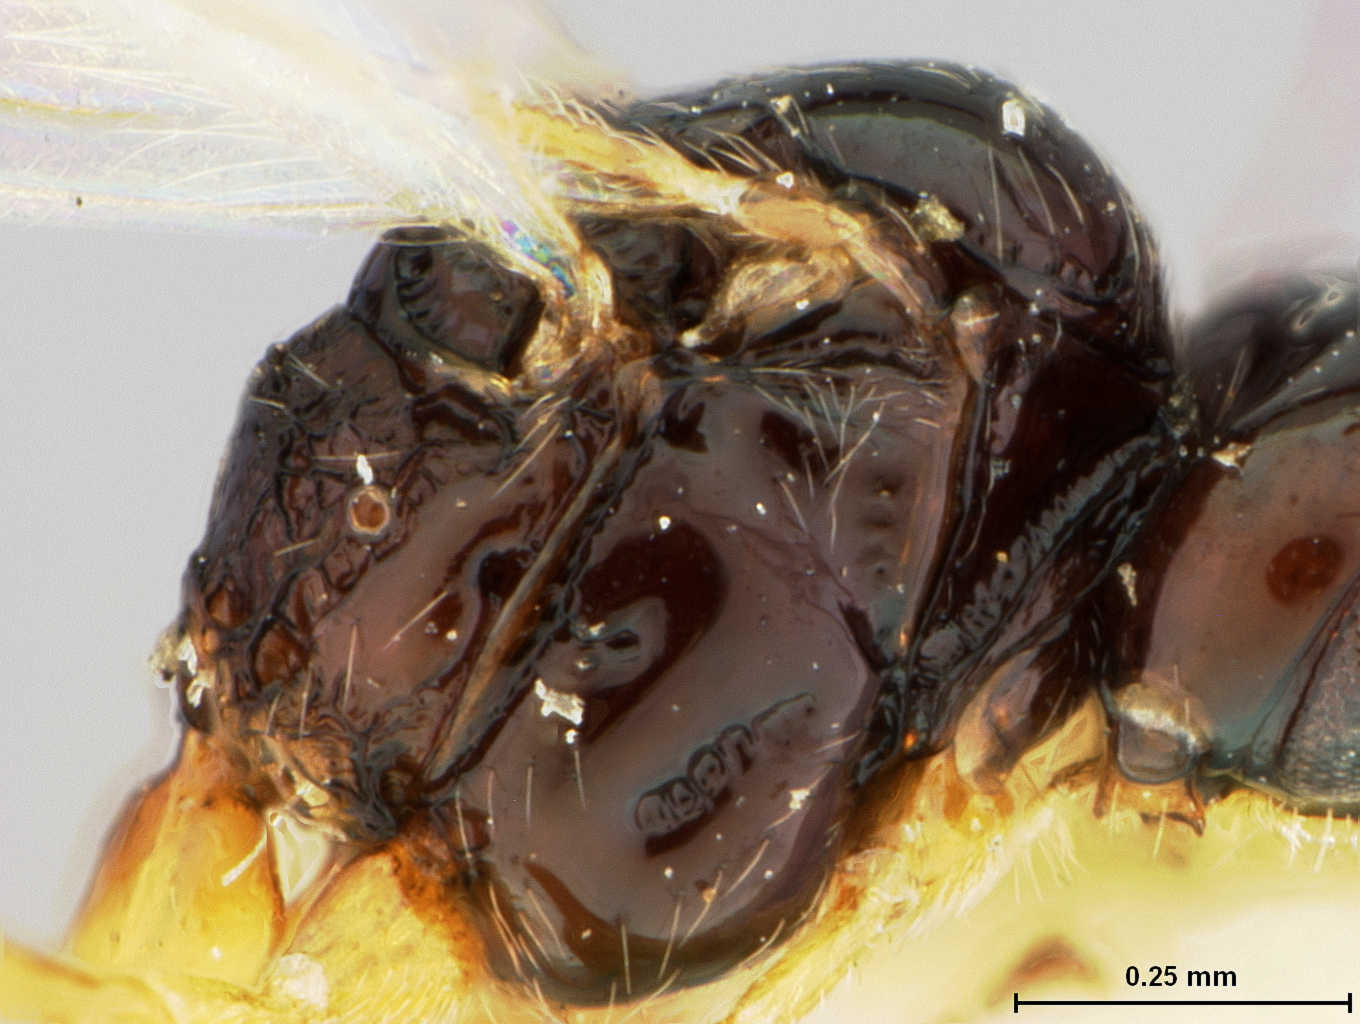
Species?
Ischnocarpa atricornis
